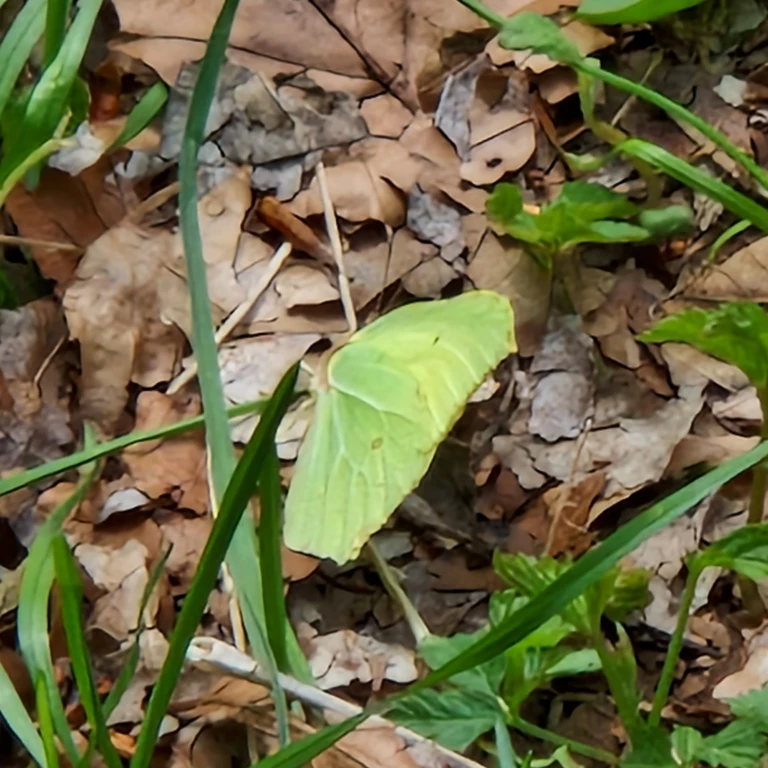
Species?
Gonepteryx rhamni
